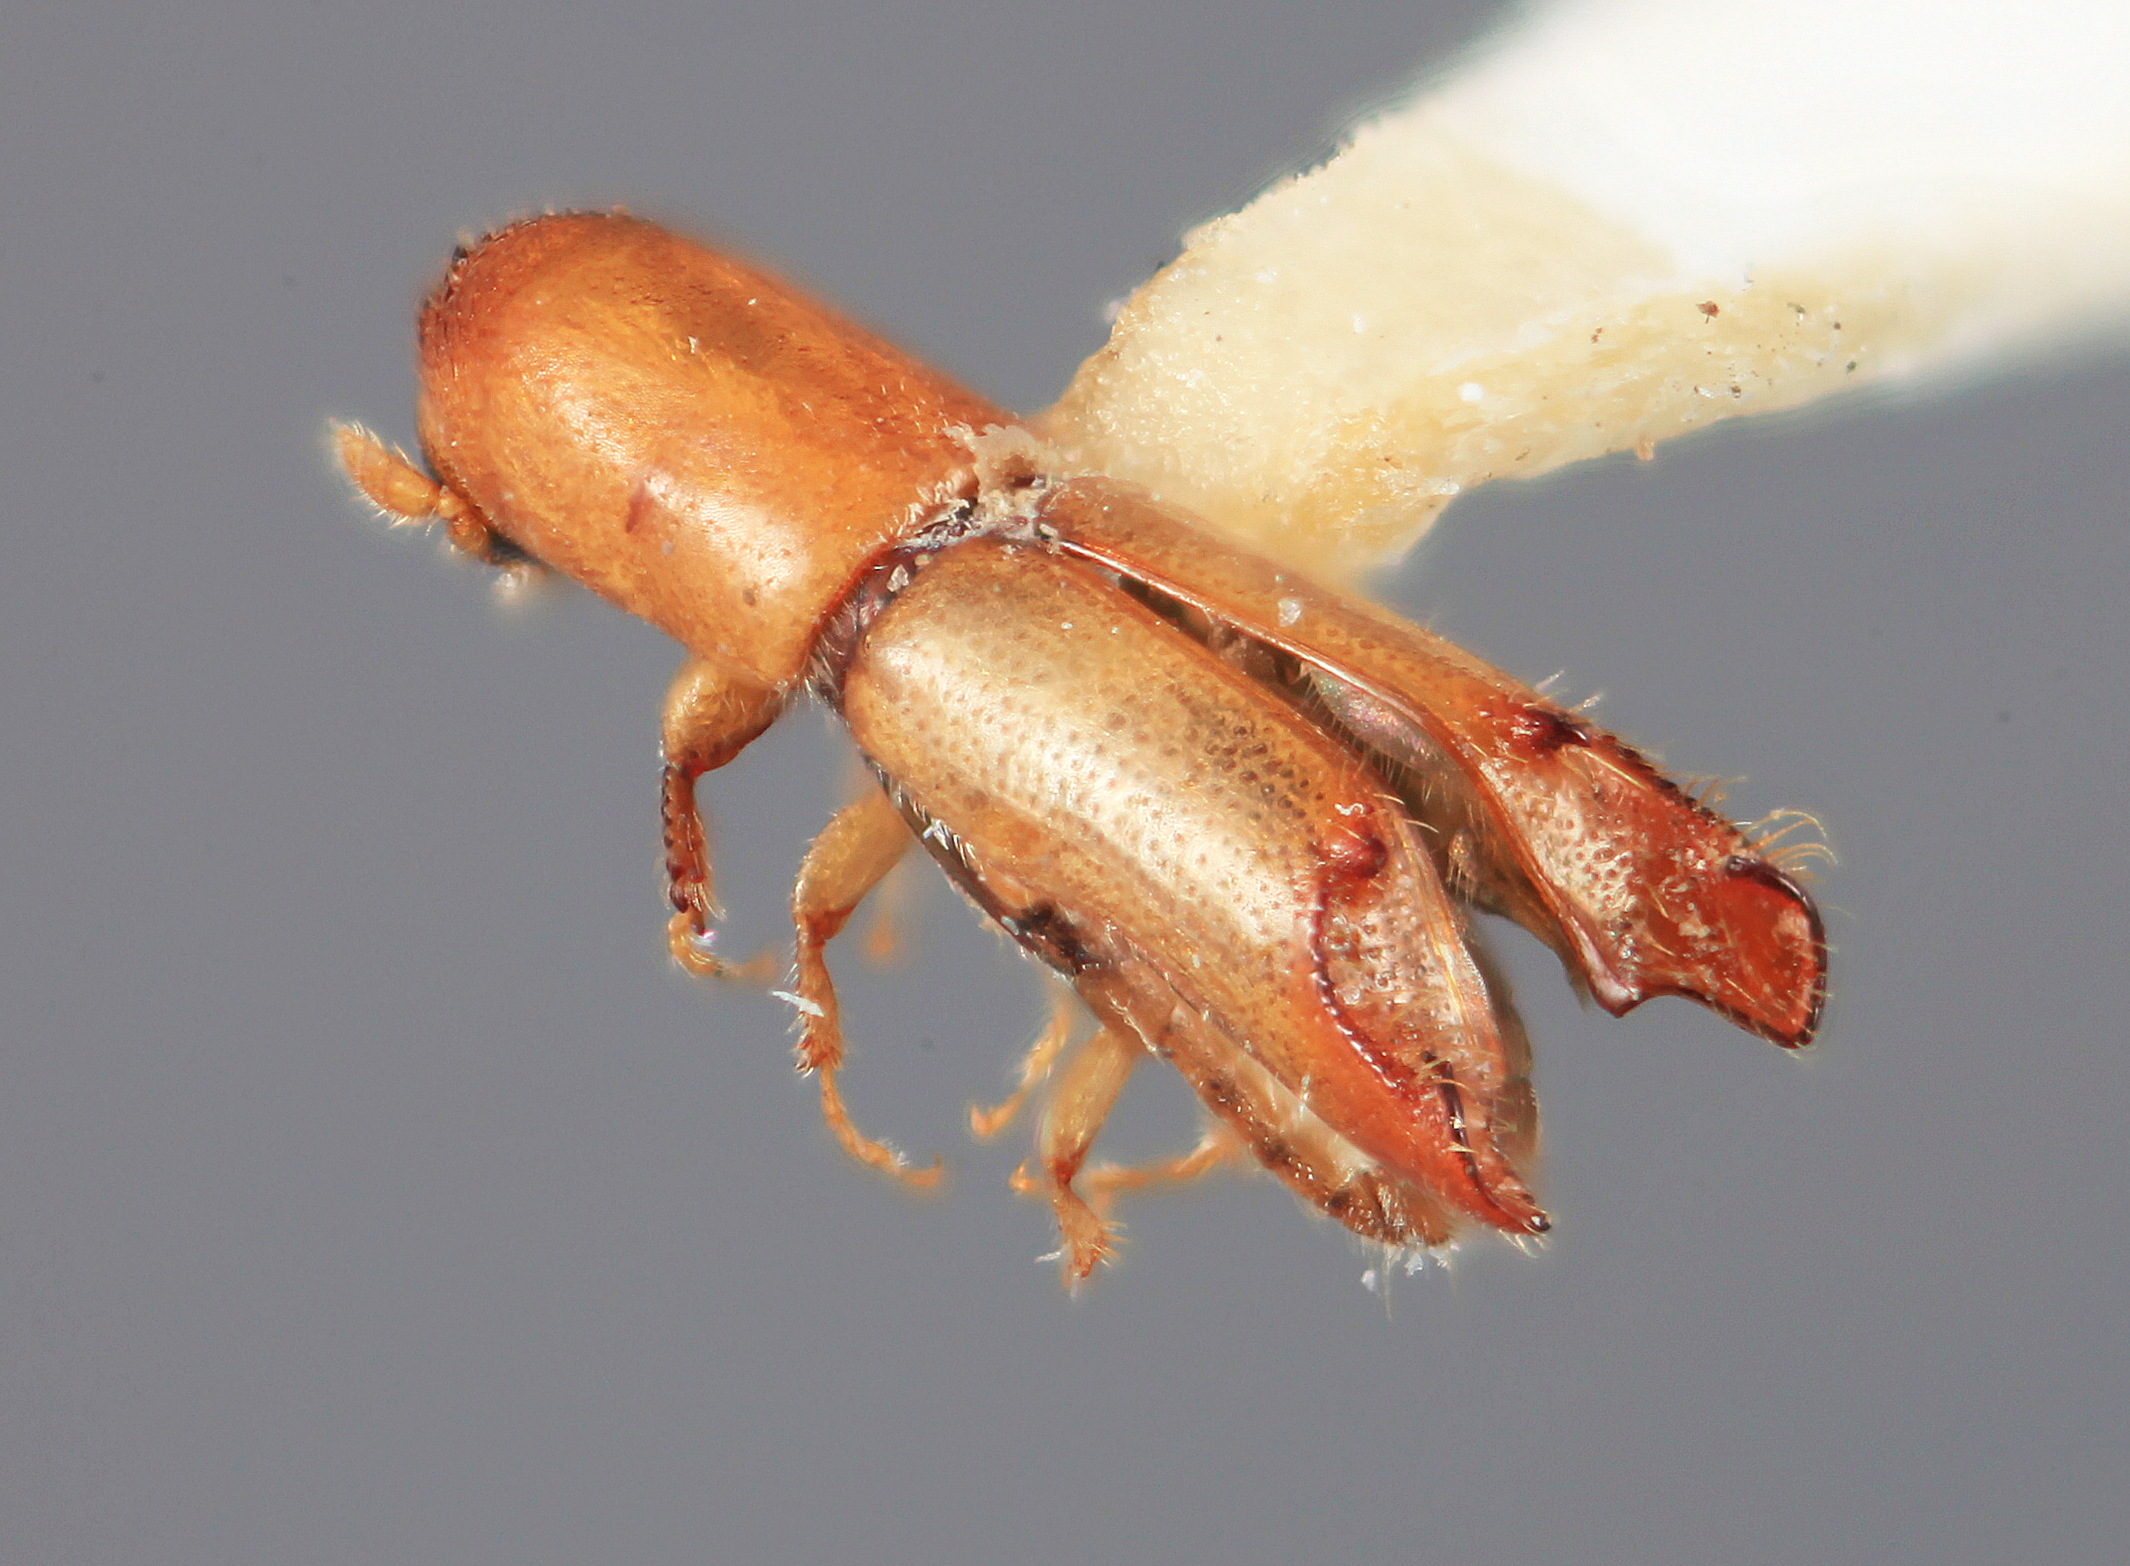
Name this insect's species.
Amphicranus parilis
